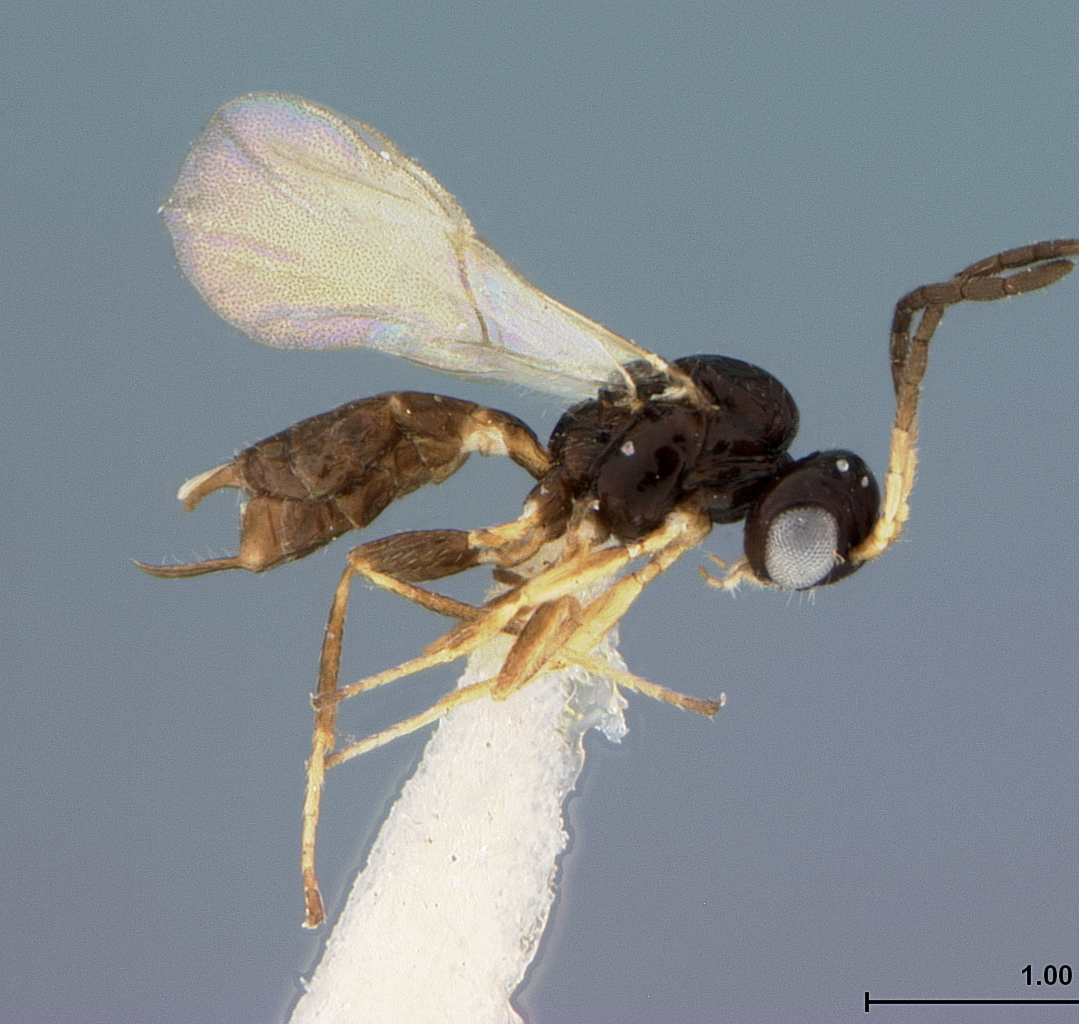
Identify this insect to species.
Trioxys similis
